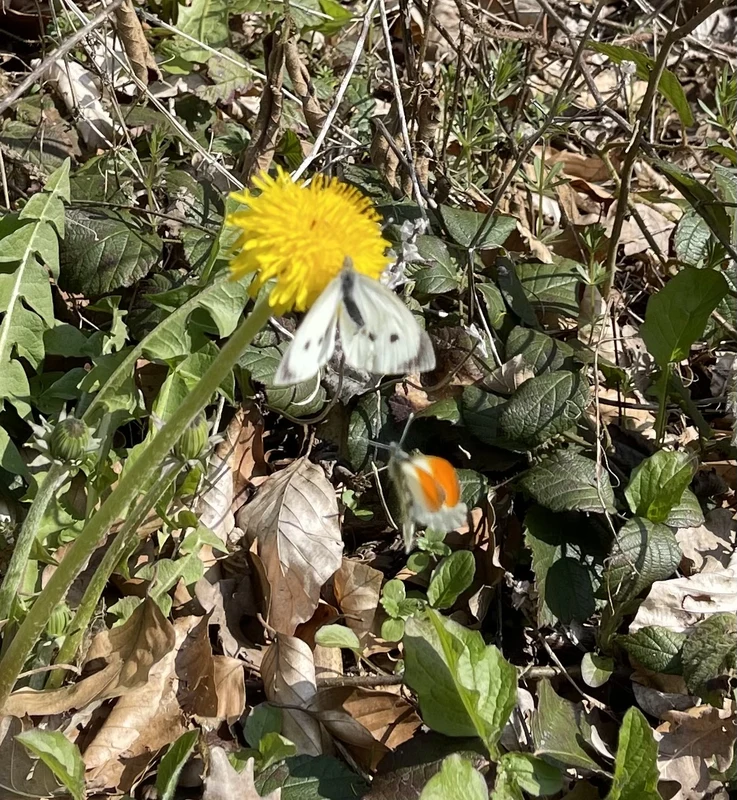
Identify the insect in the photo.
Anthocharis cardamines
